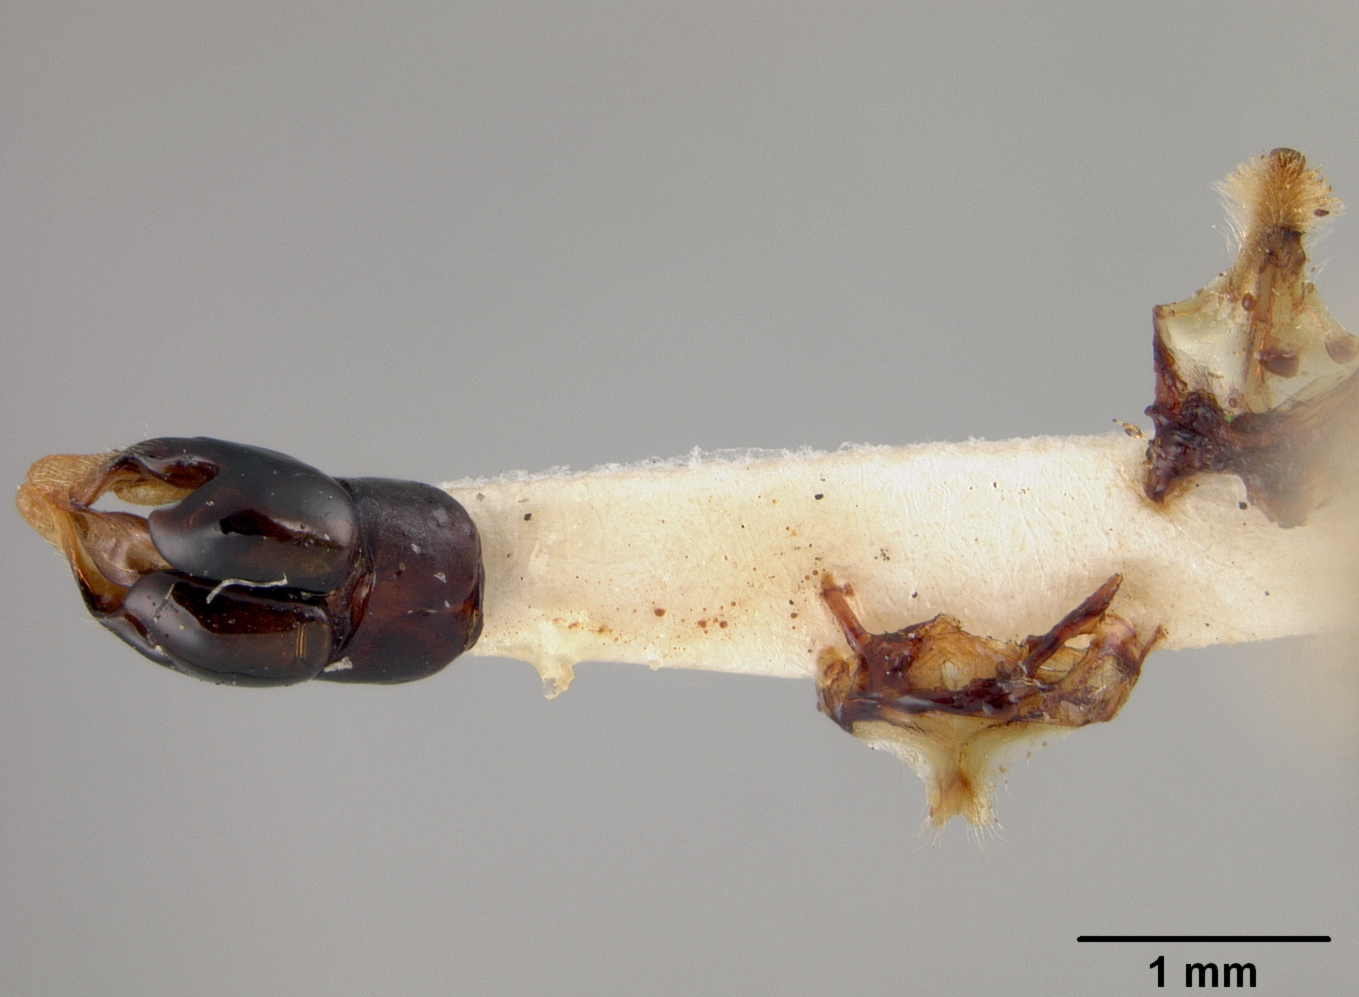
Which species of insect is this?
Andrena casadae
